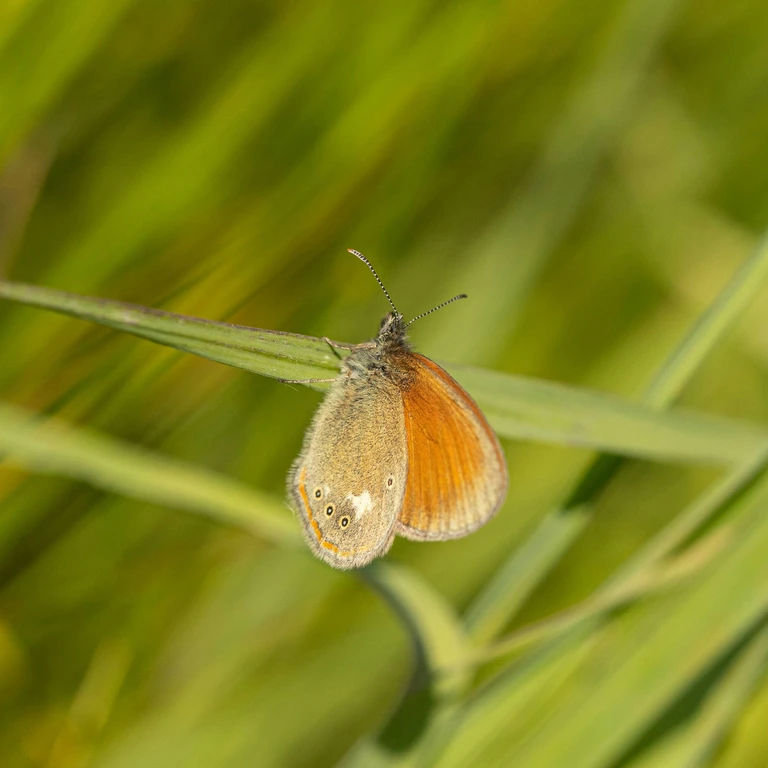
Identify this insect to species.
Coenonympha glycerion (also Coenonympha iphis)
